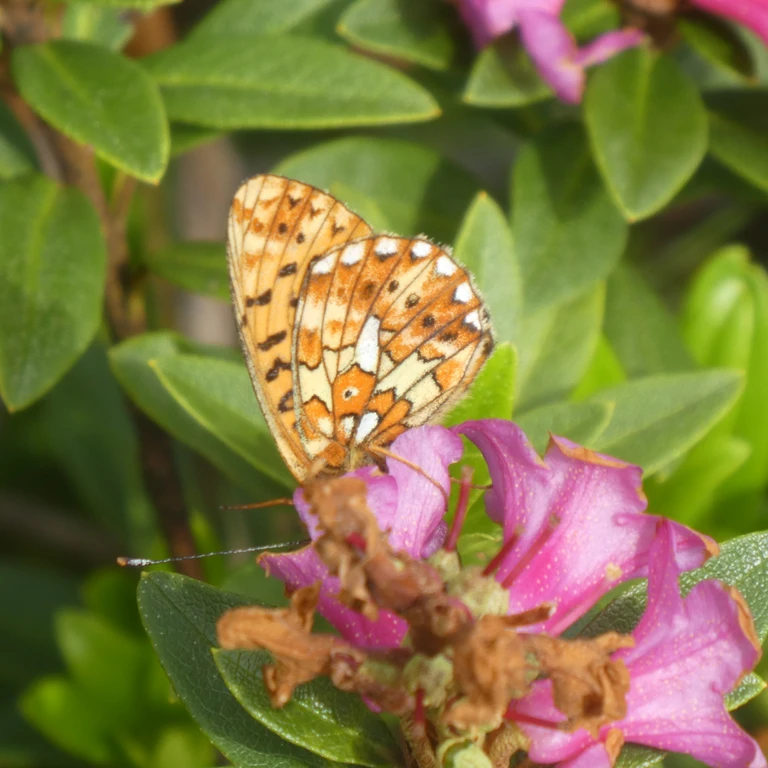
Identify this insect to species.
Boloria euphrosyne (also Clossiana euphrosyne)
